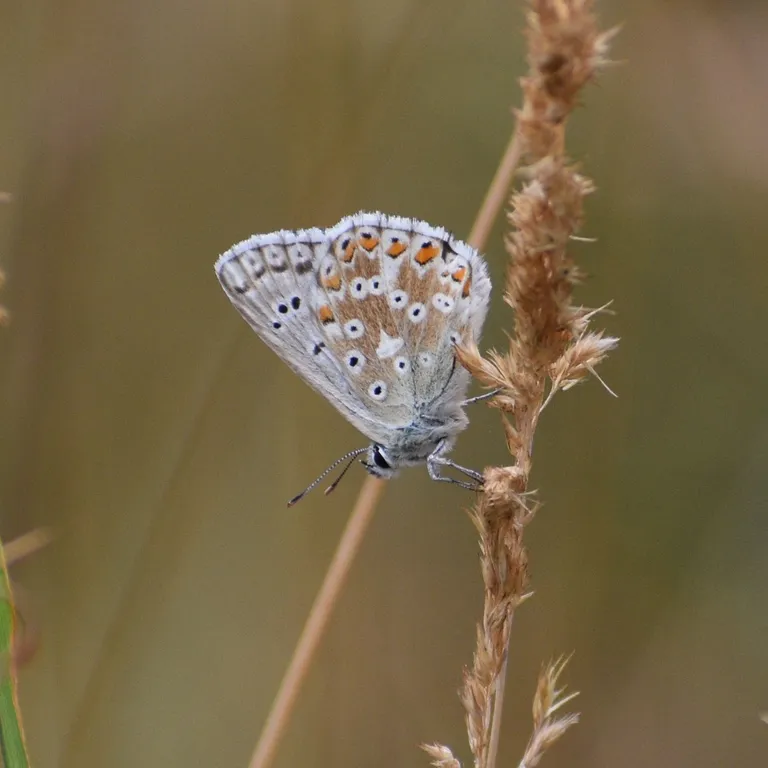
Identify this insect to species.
Lysandra coridon
